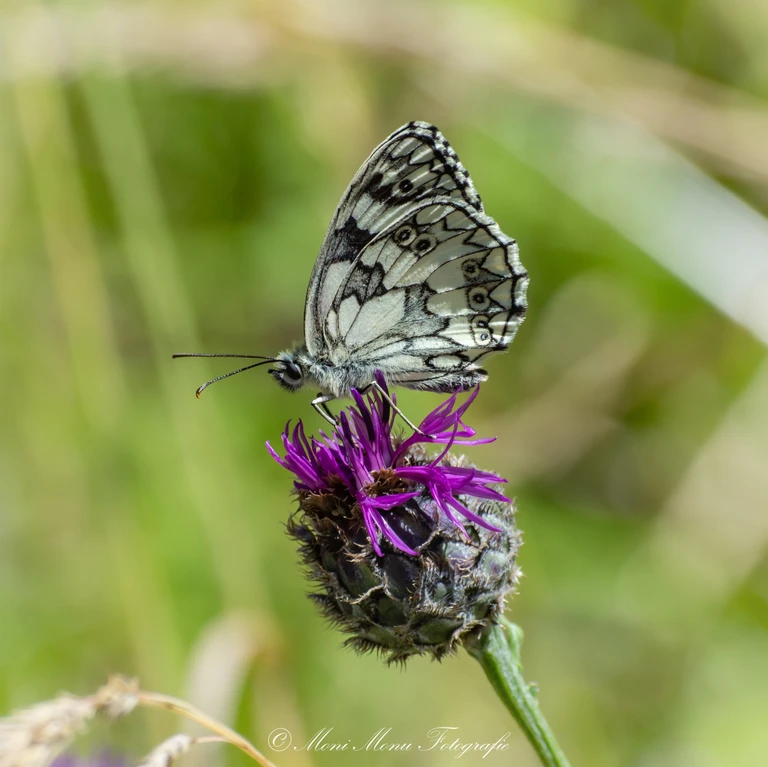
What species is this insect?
Melanargia galathea
